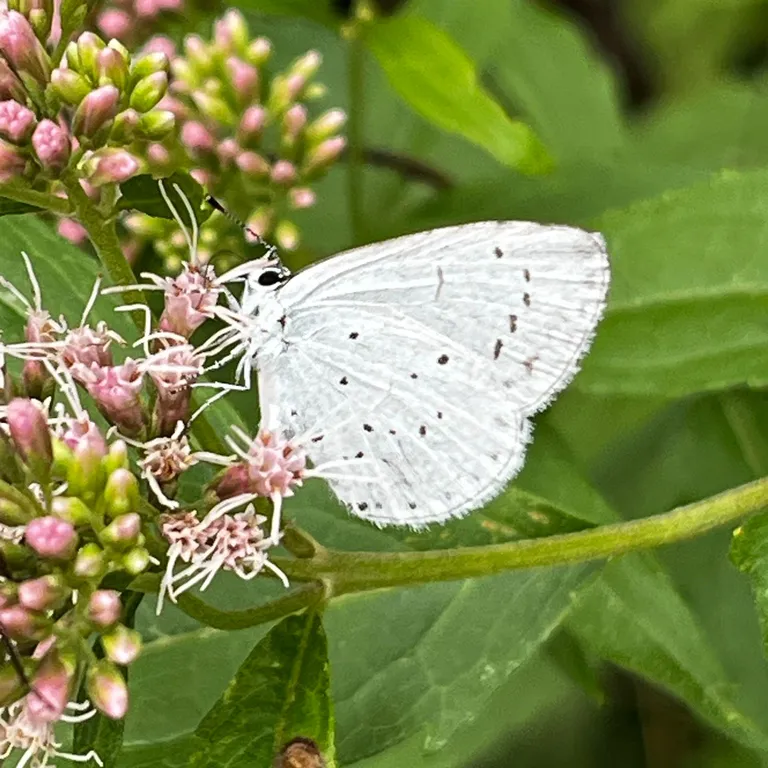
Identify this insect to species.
Celastrina argiolus
